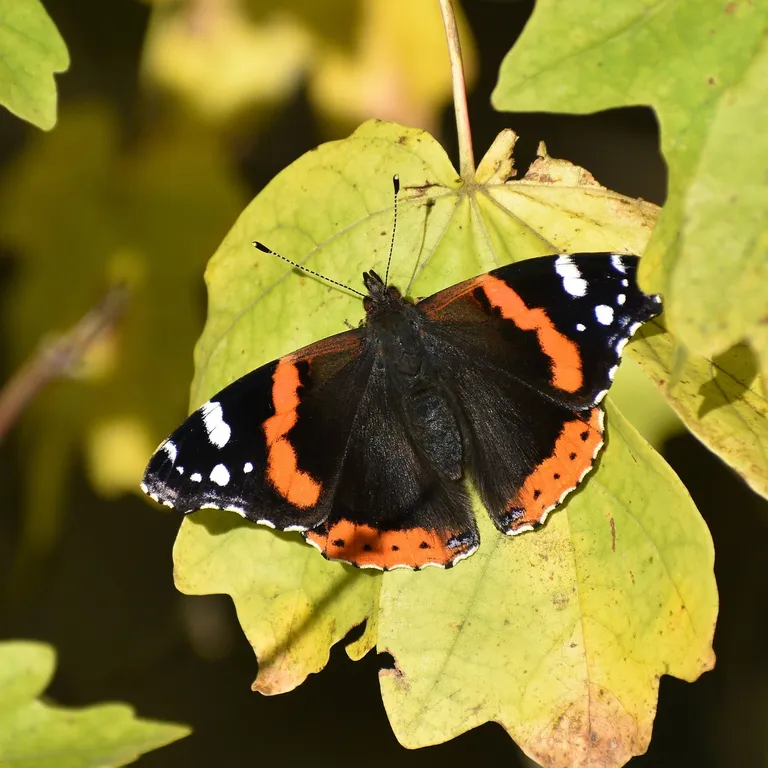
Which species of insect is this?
Vanessa atalanta
